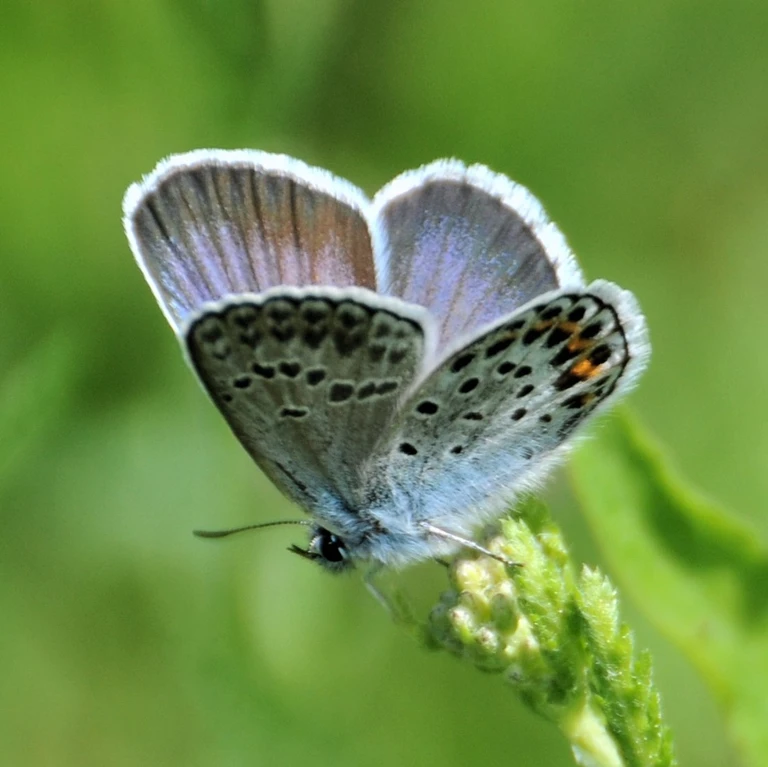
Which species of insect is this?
Plebejus argus
